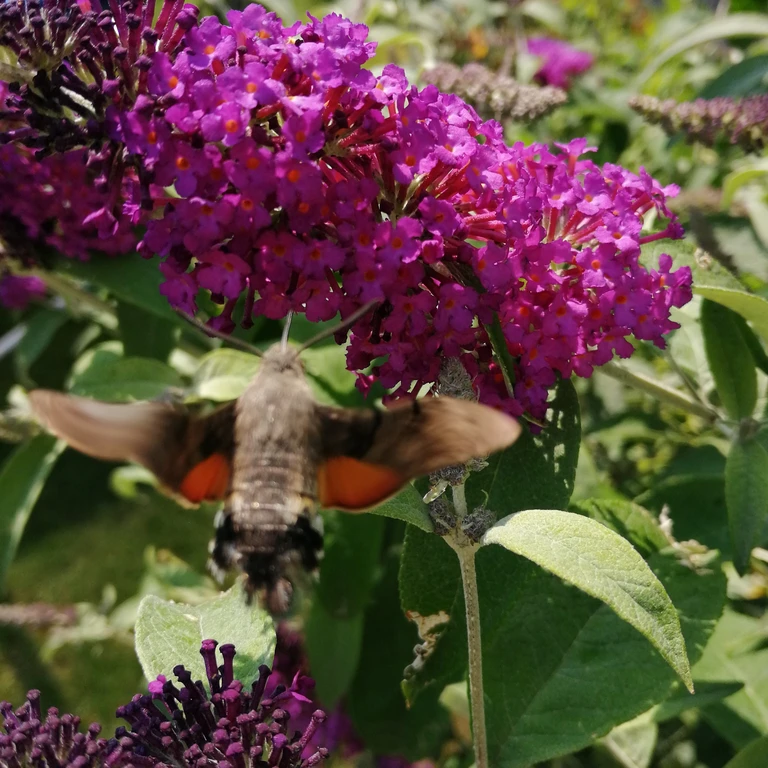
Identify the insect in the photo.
Macroglossum stellatarum
